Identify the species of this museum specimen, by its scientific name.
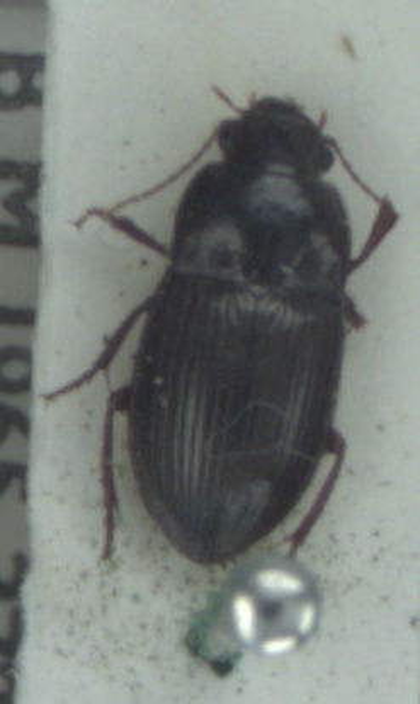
Amara consularis
